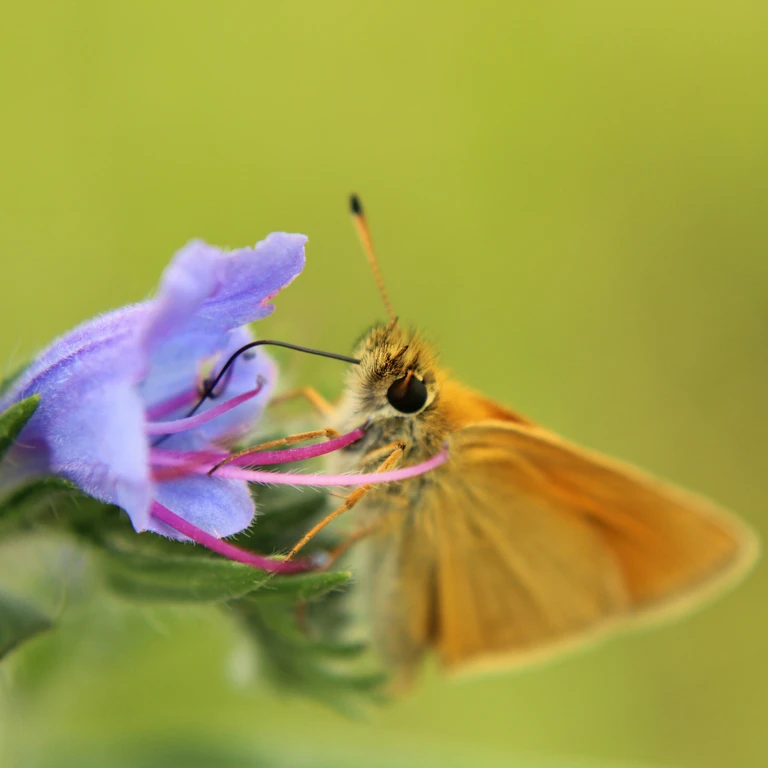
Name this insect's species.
Thymelicus lineola
